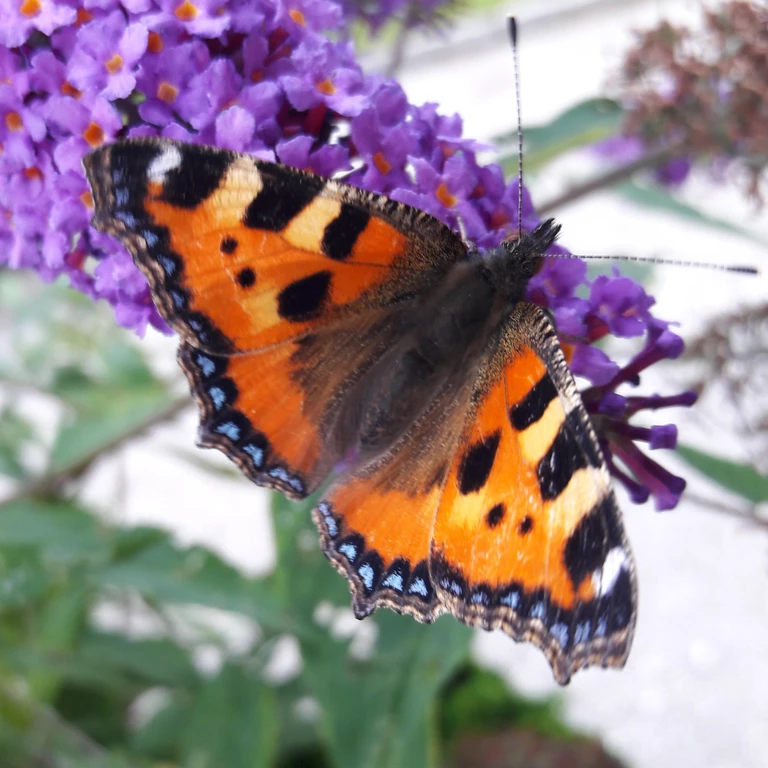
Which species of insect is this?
Aglais urticae
